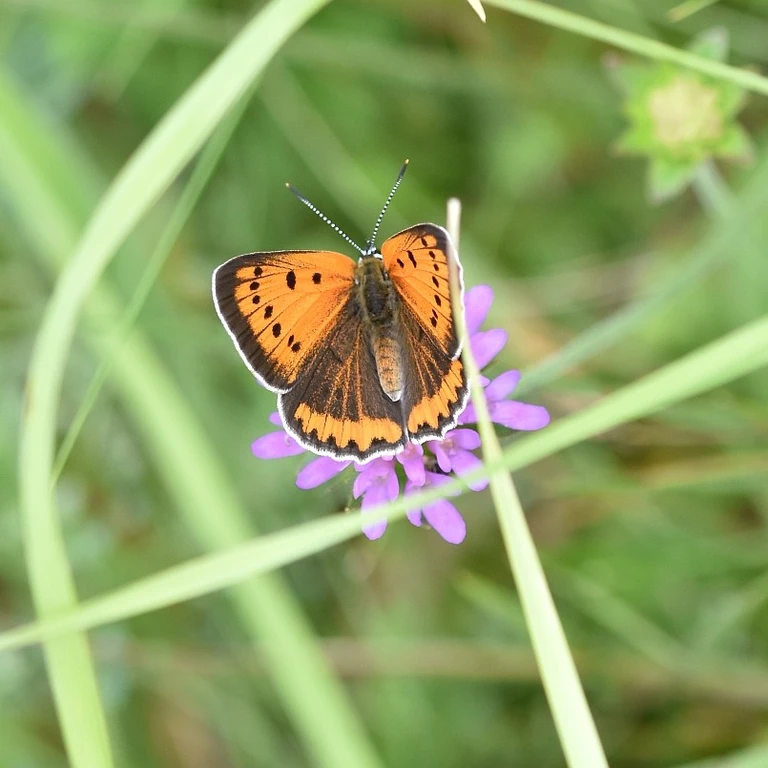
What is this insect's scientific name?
Lycaena dispar
